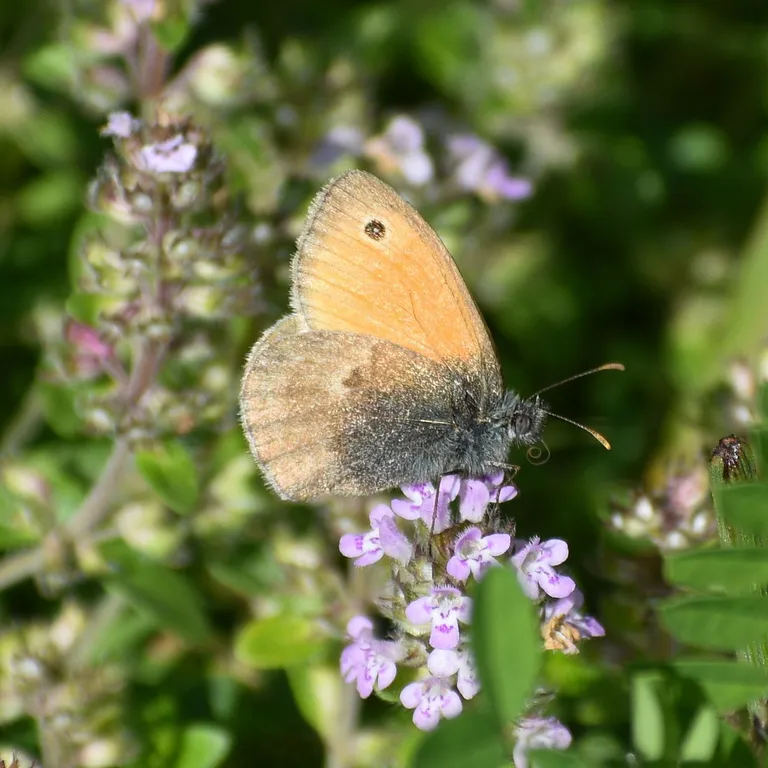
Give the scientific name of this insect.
Coenonympha pamphilus
